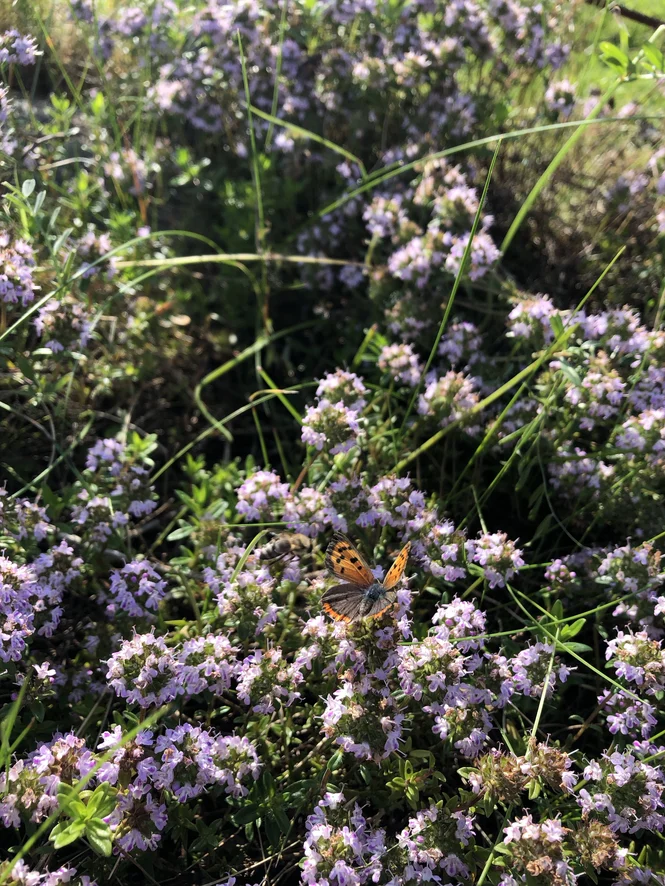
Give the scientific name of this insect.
Lycaena phlaeas
